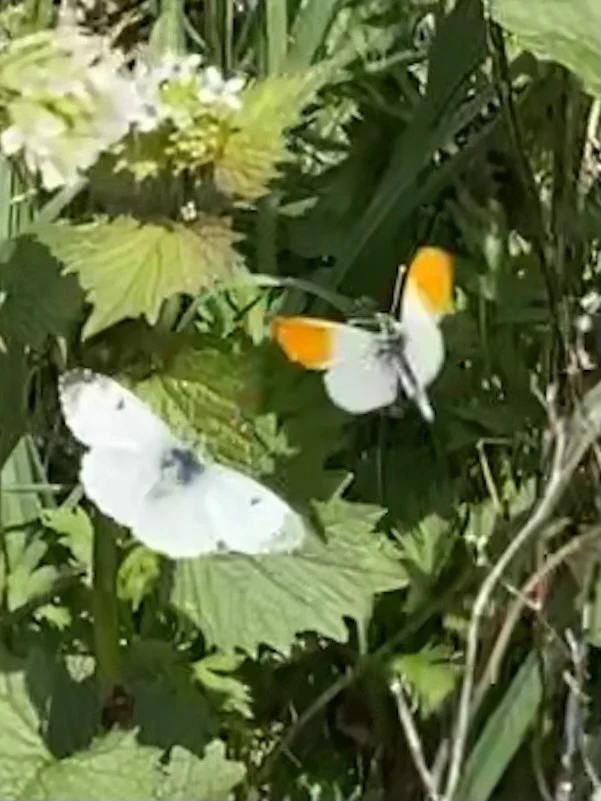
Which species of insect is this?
Anthocharis cardamines
